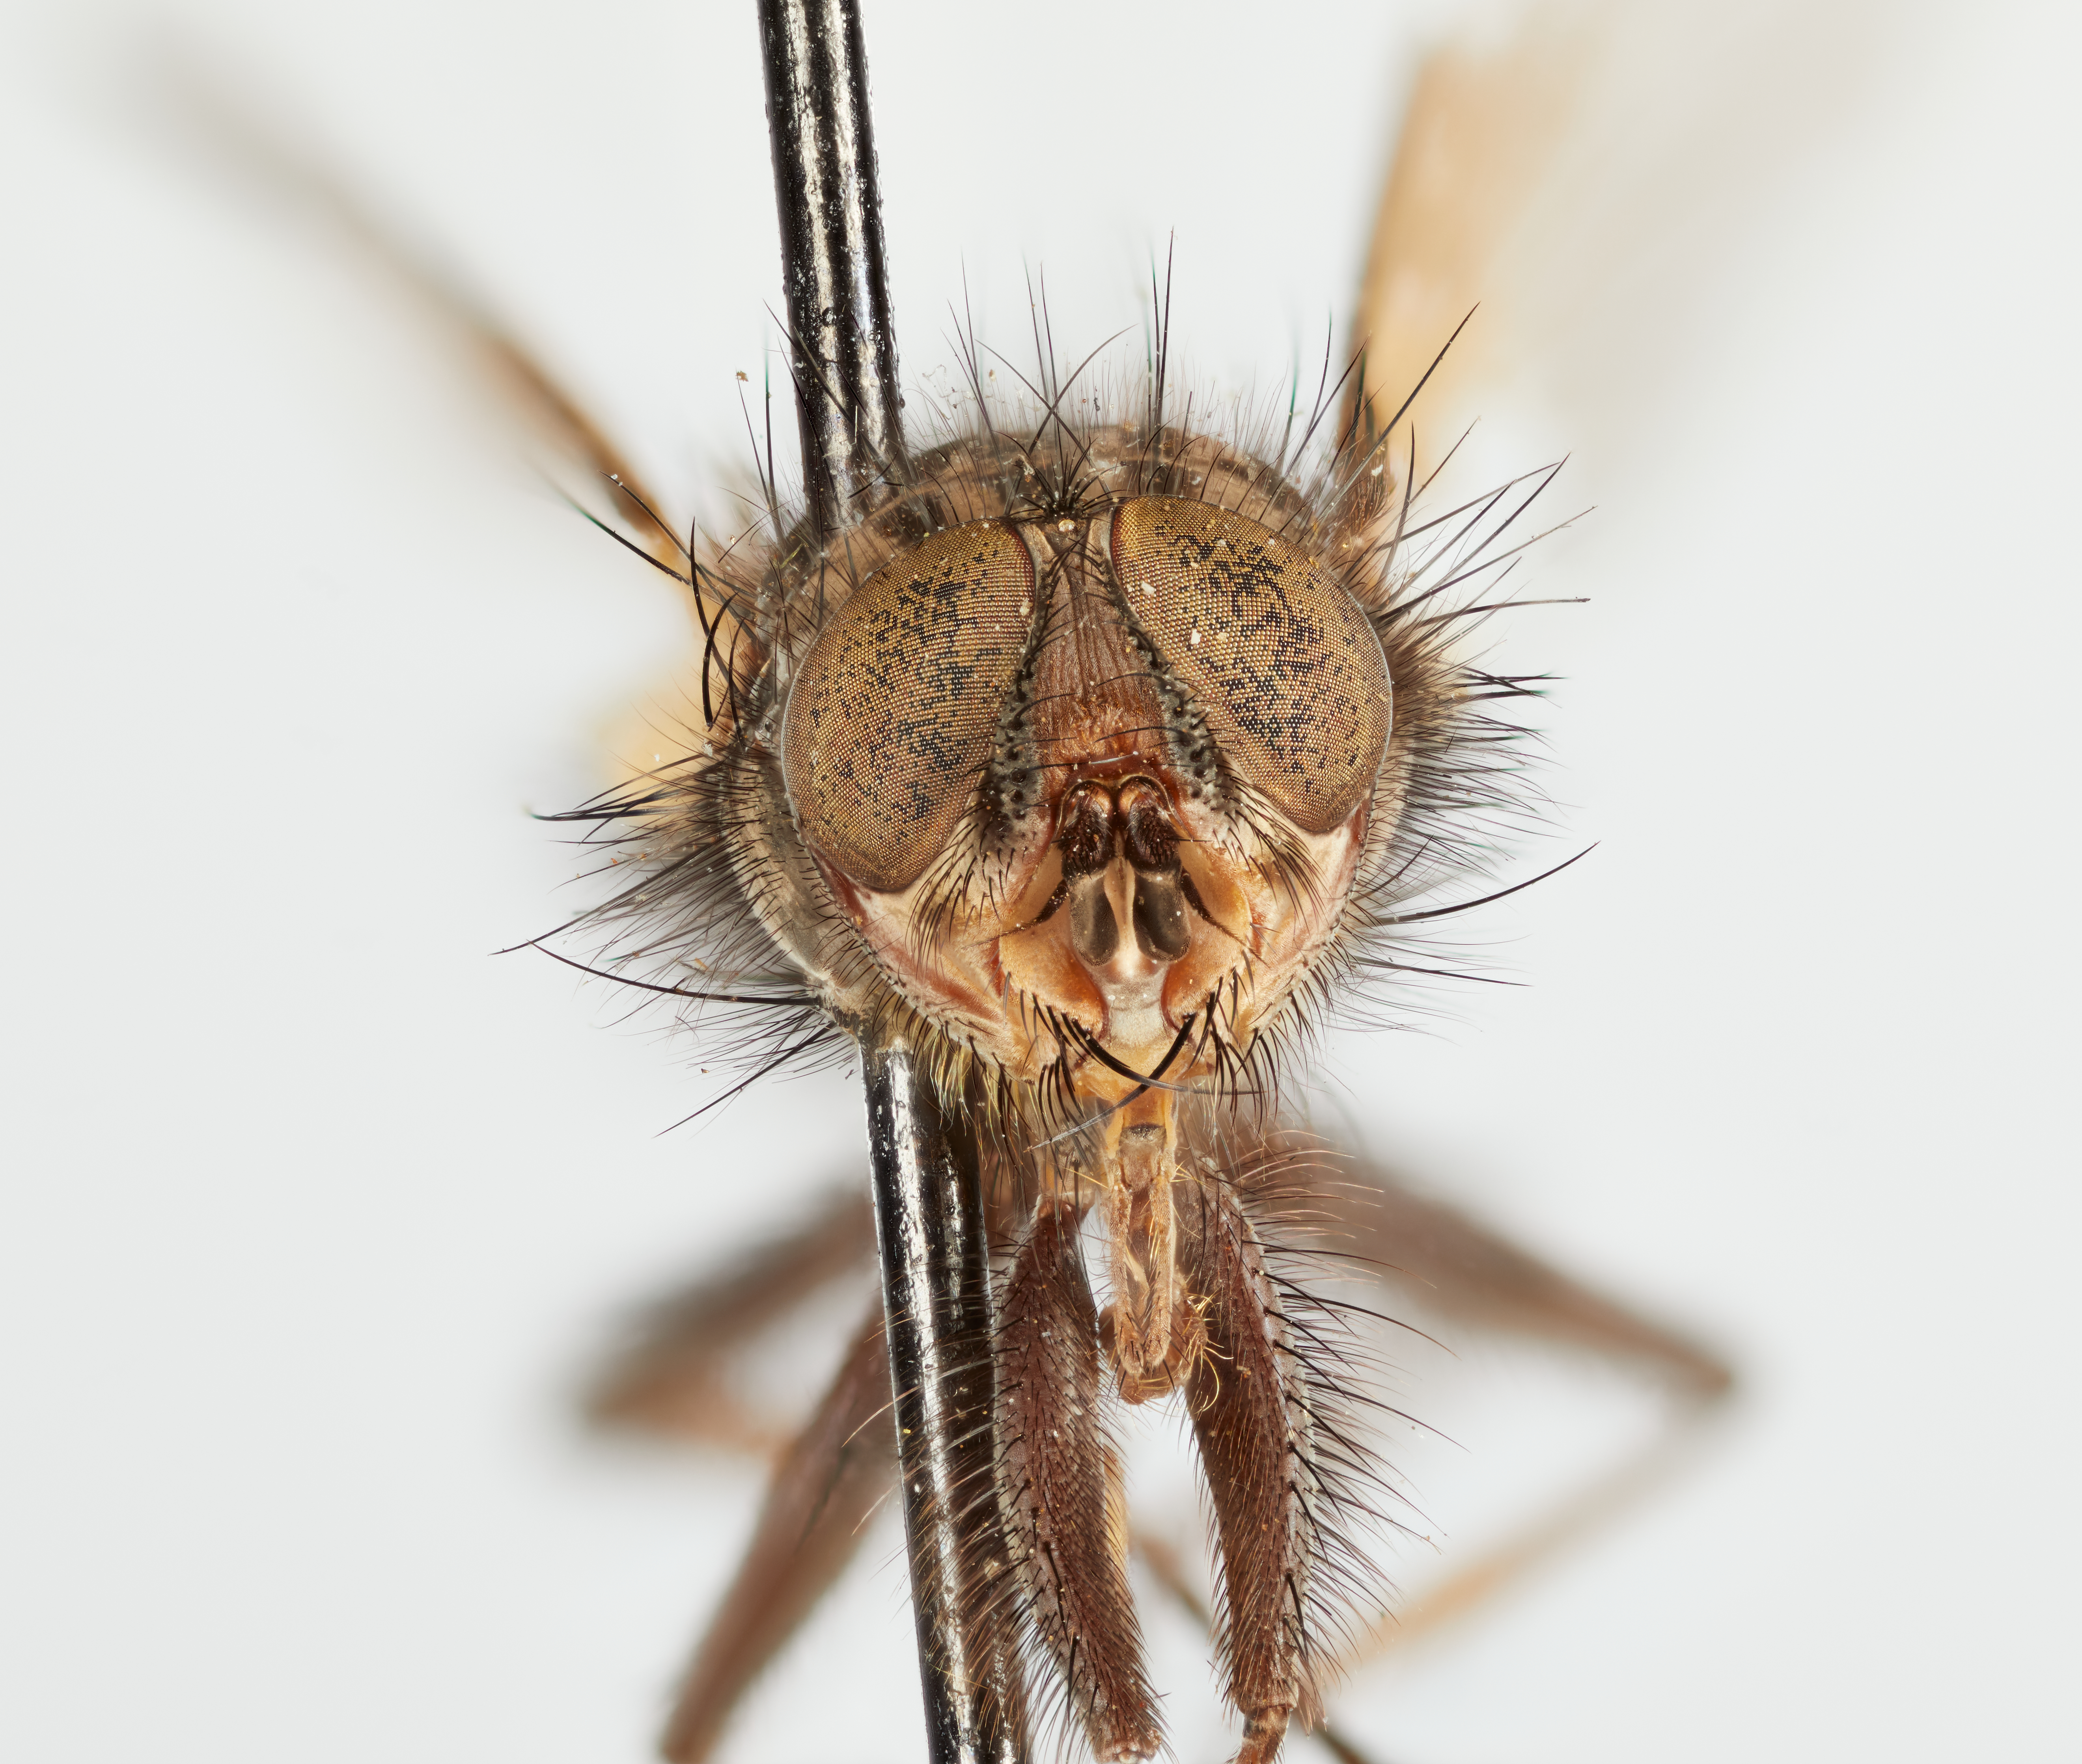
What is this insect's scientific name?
Morphodexia nigra
